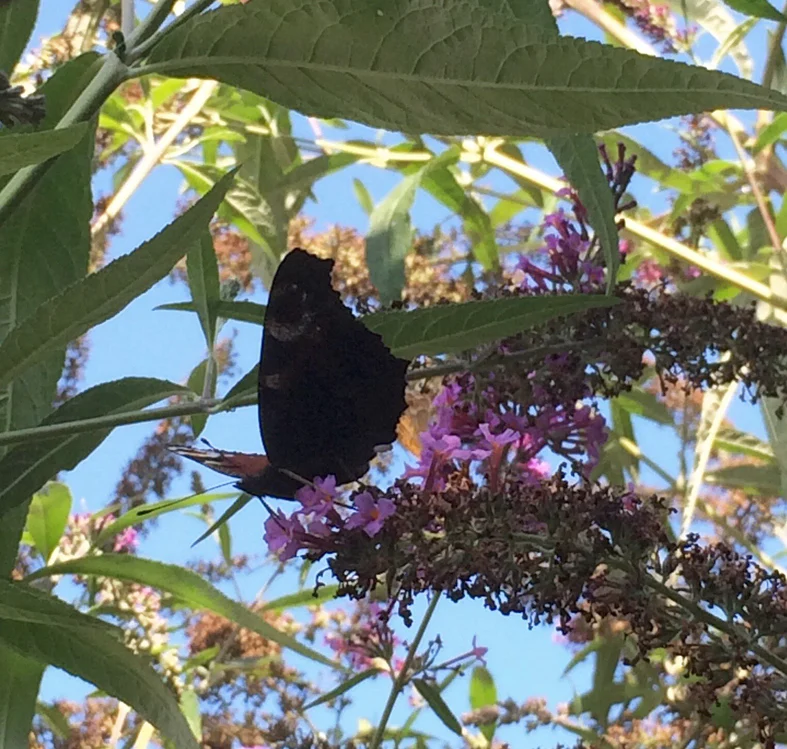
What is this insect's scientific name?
Aglais io
